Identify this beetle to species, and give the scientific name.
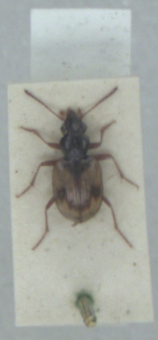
Bembidion pallidipenne
